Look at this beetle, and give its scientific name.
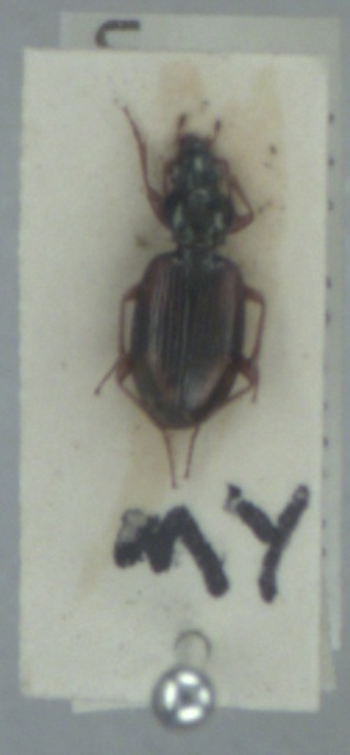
Bembidion tetracolum
